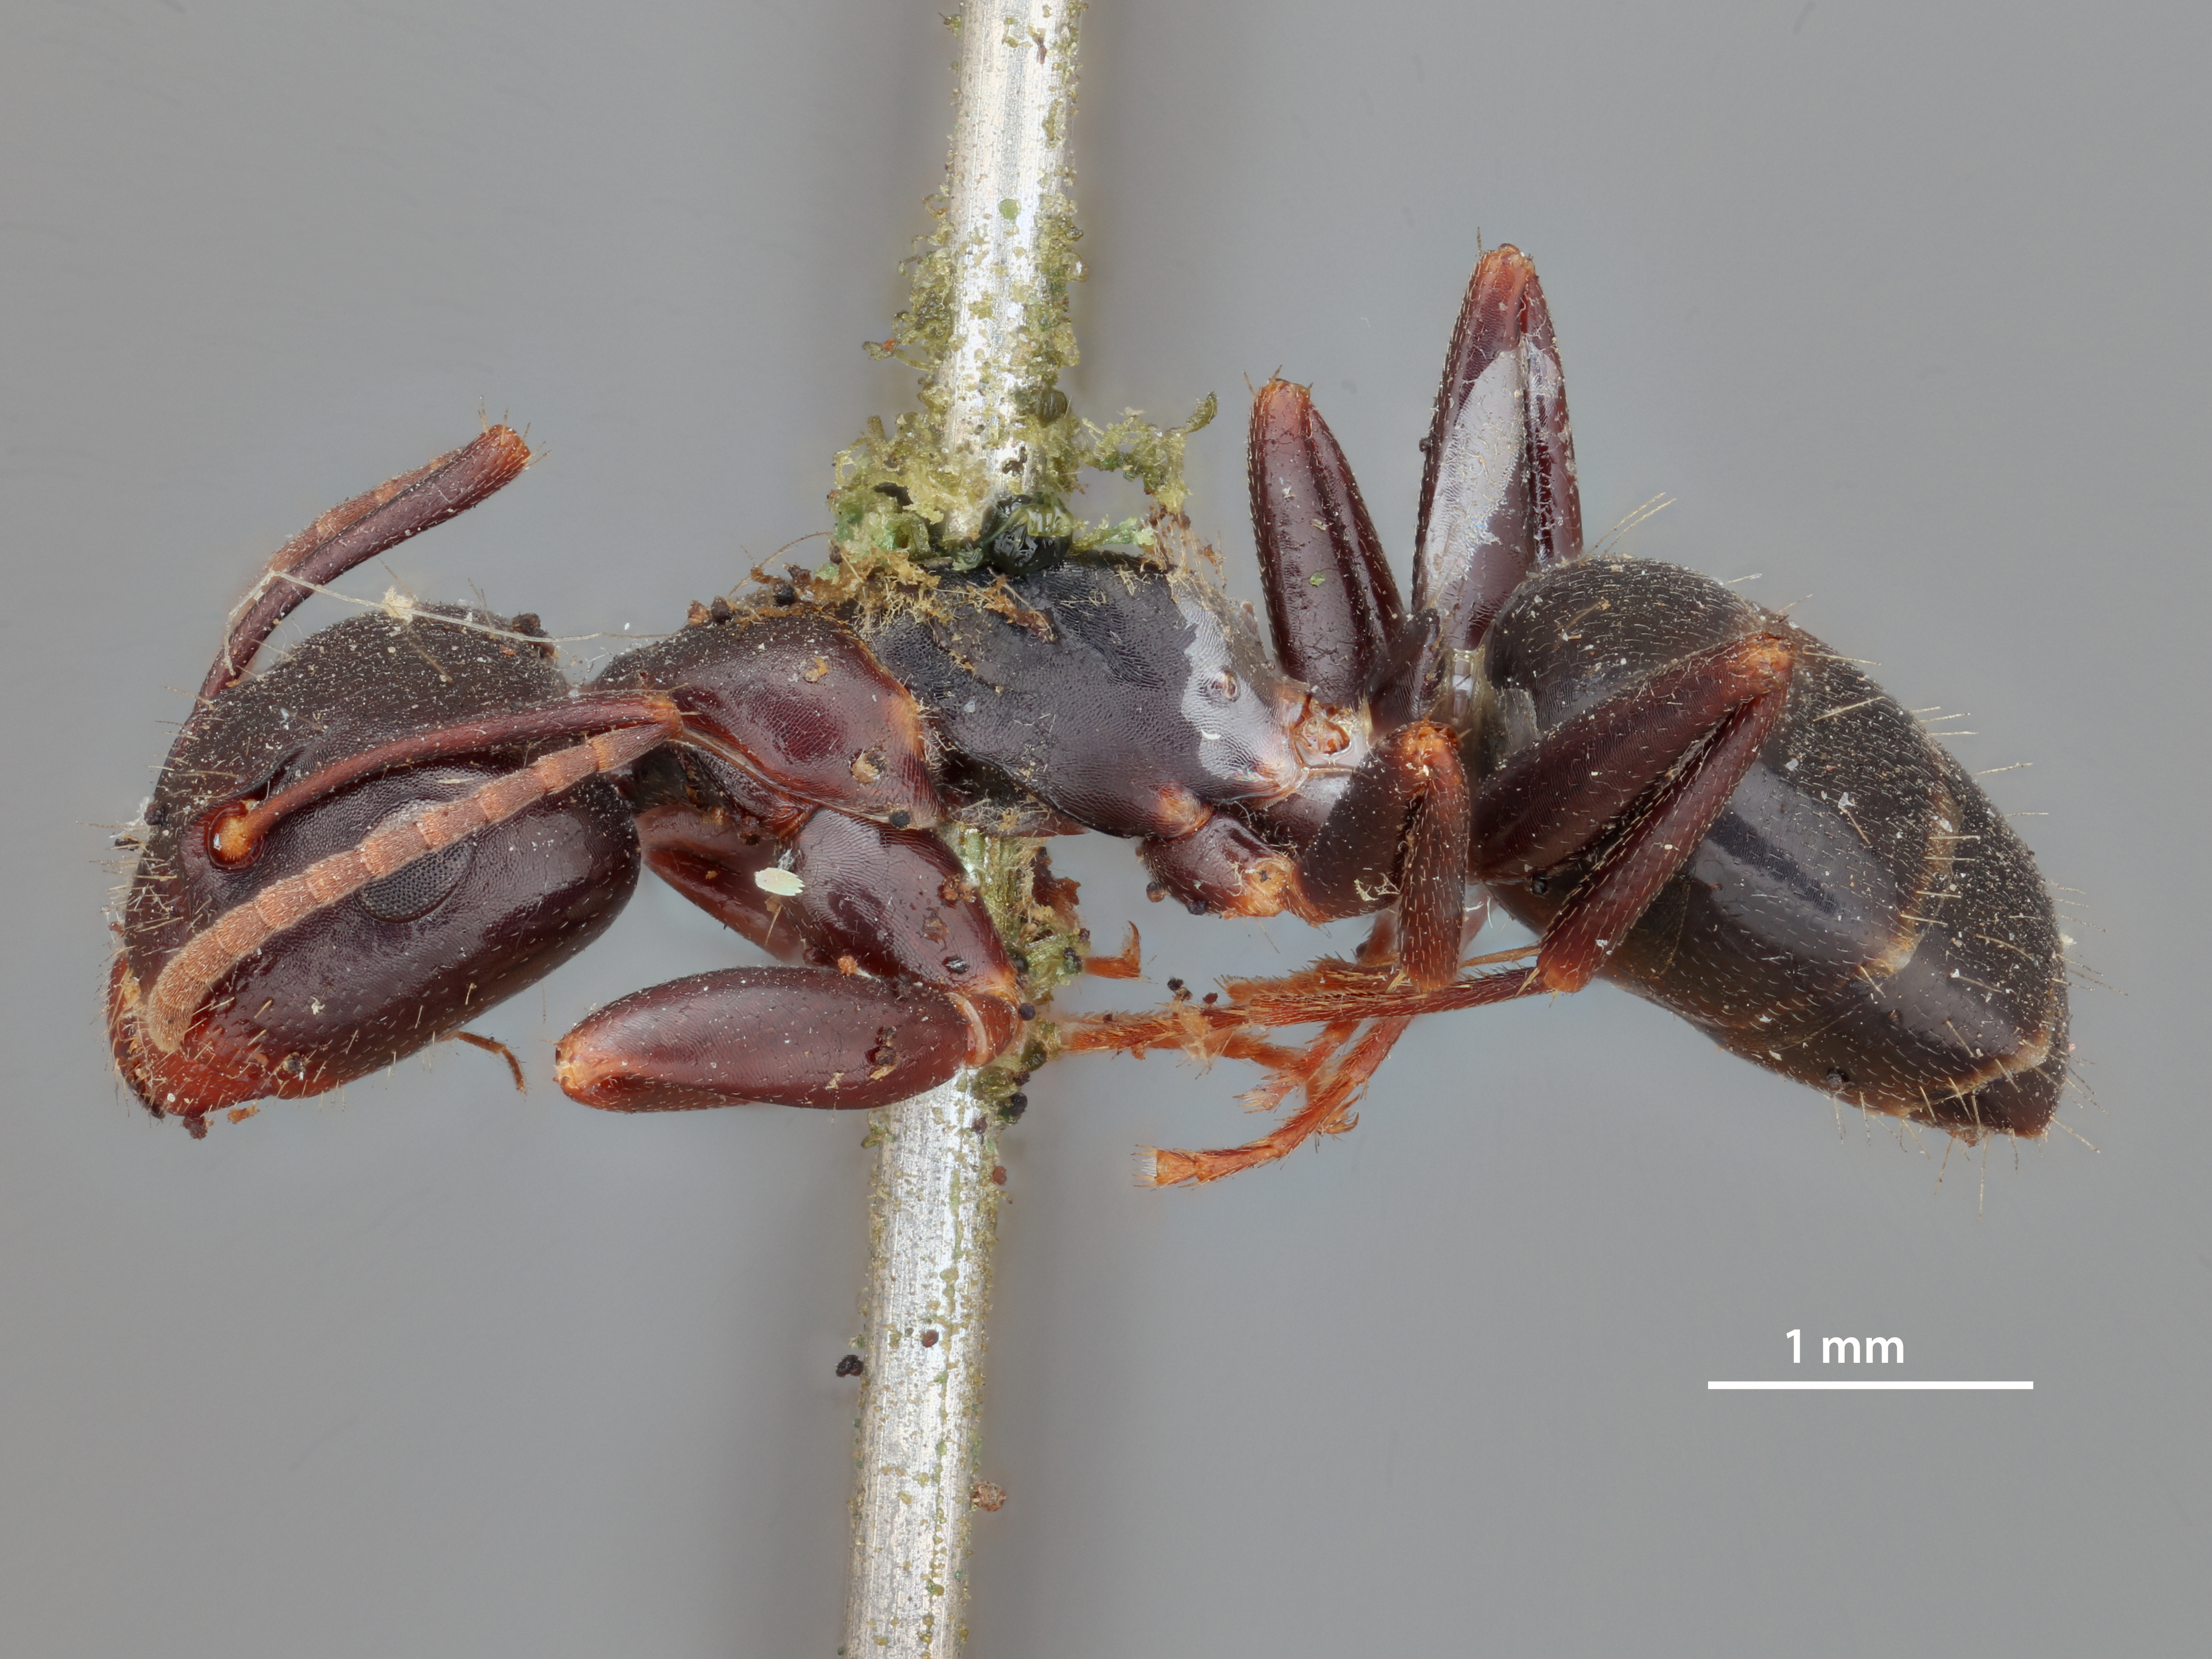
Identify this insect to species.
Formica caryae
